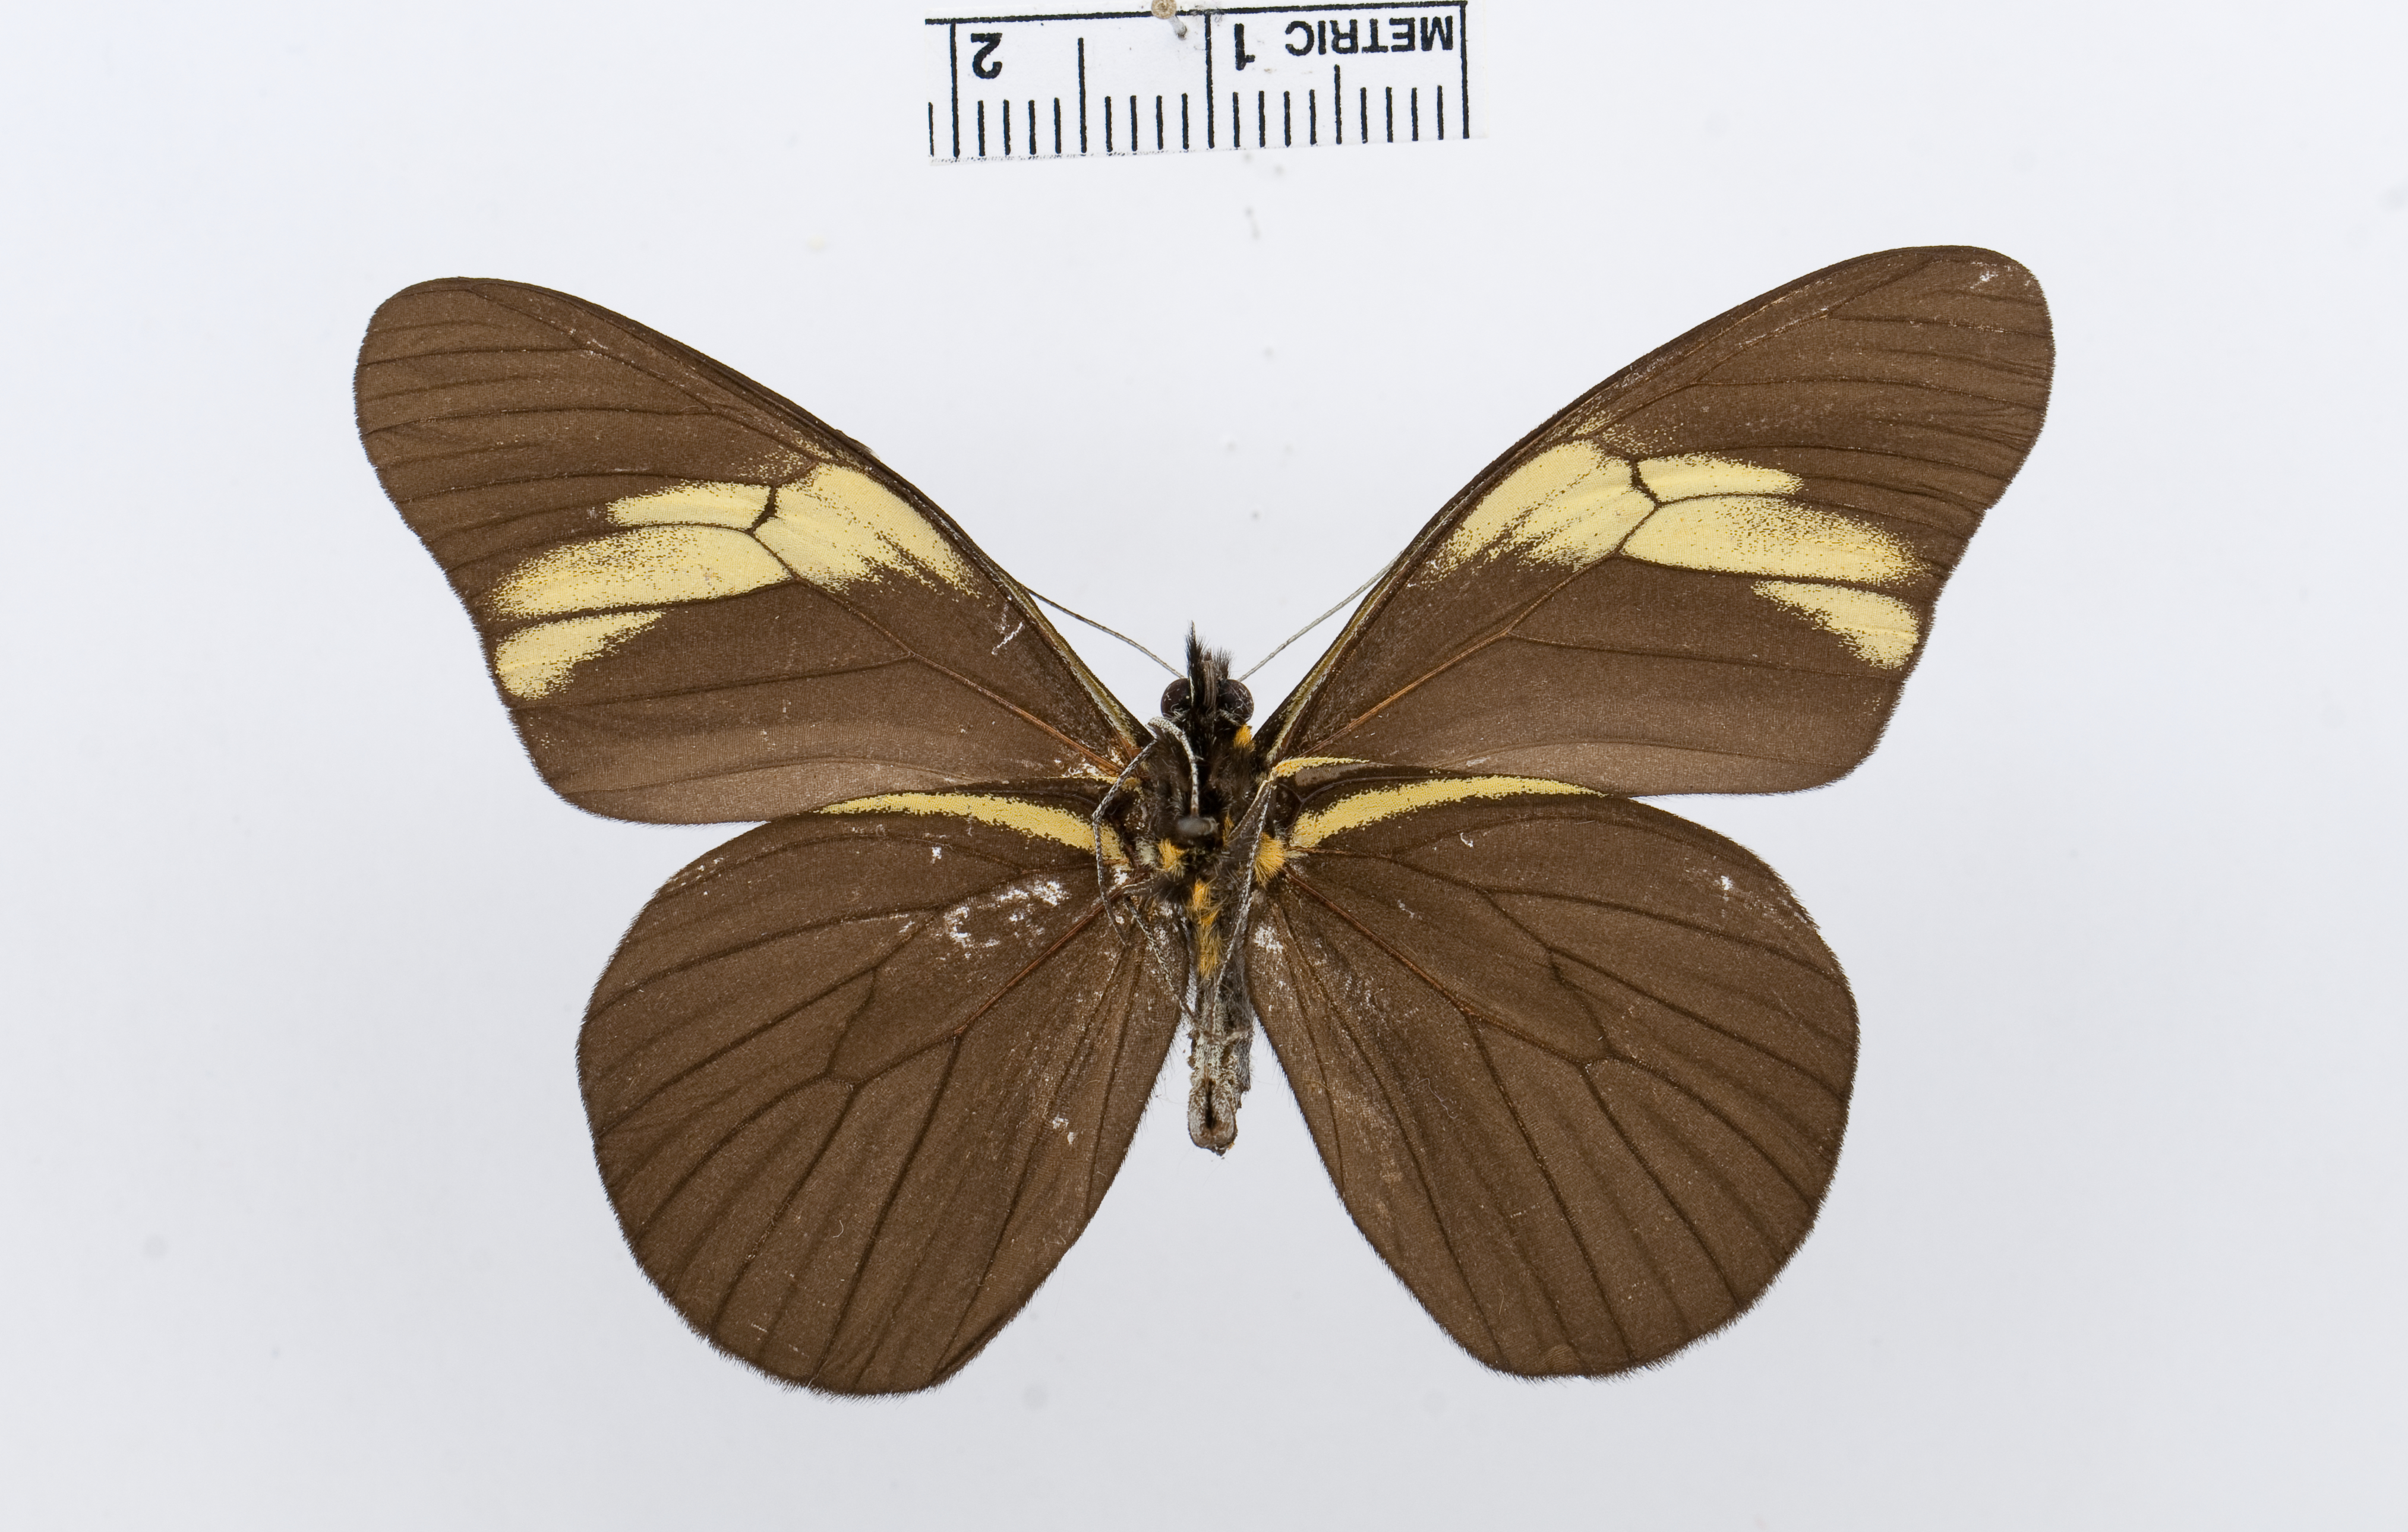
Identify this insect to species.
Pereute charops
